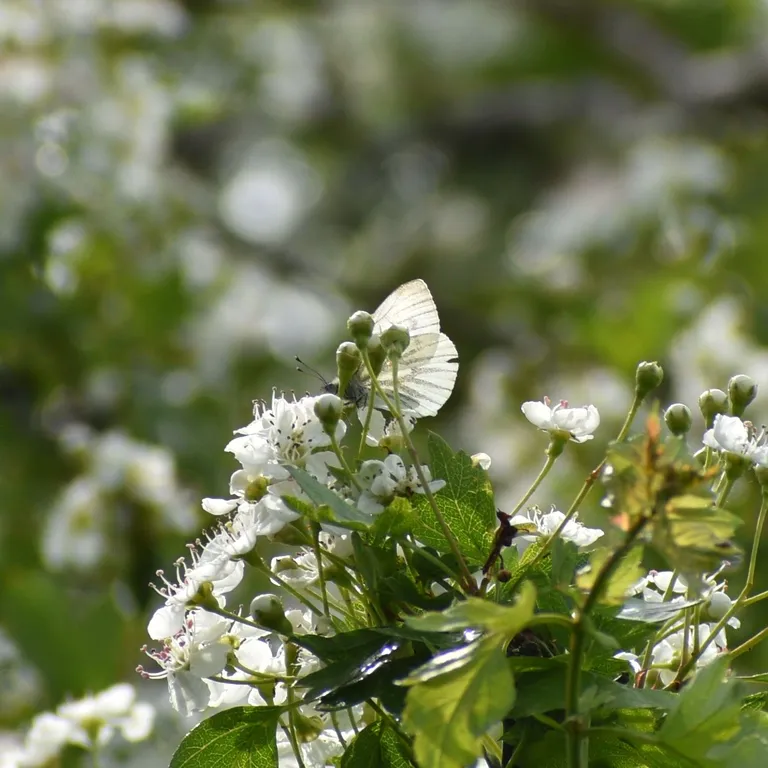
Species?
Pieris napi
